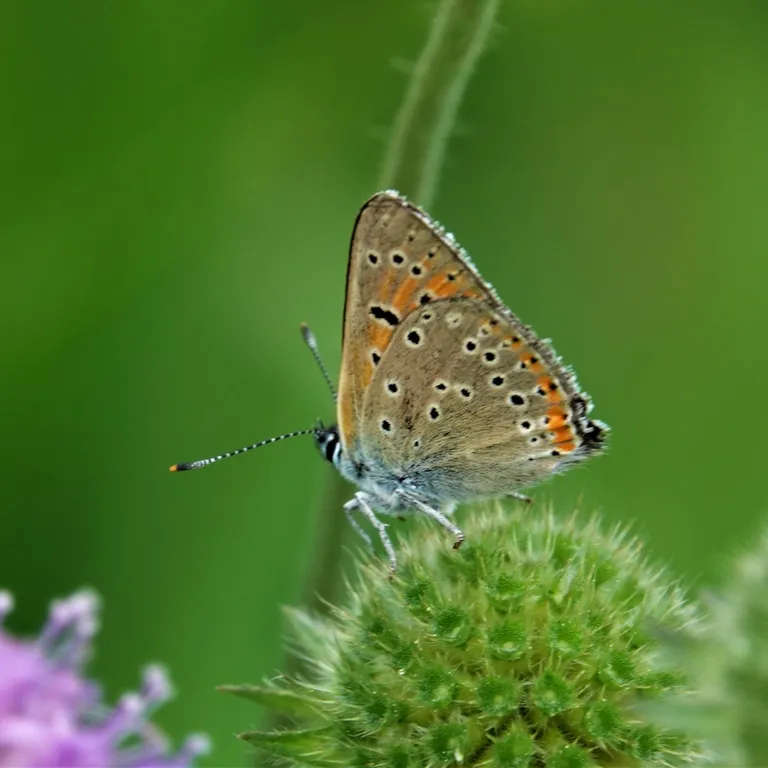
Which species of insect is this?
Lycaena hippothoe (also Palaeochrysophanus hippothoe)
